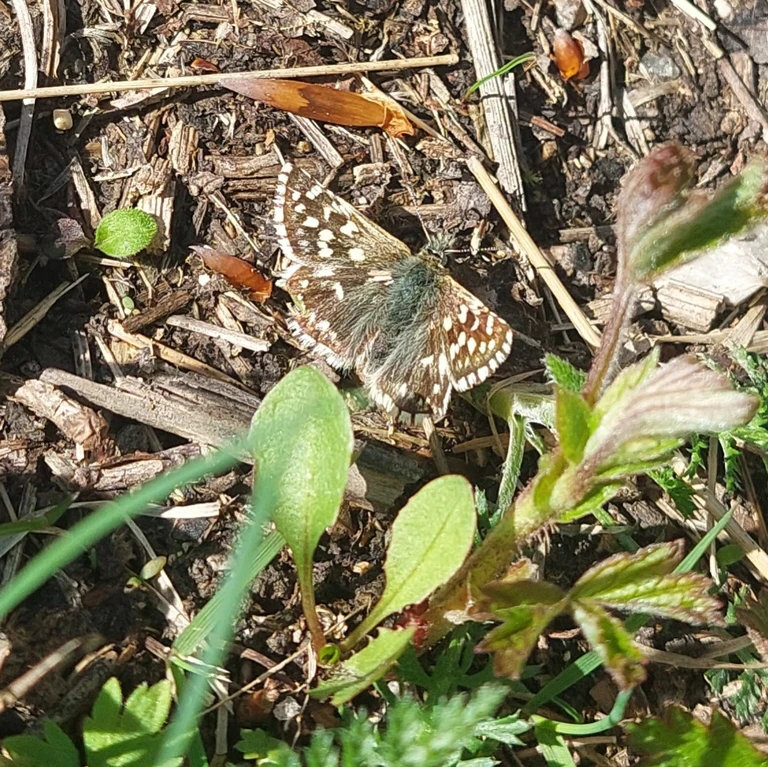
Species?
Pyrgus malvae
